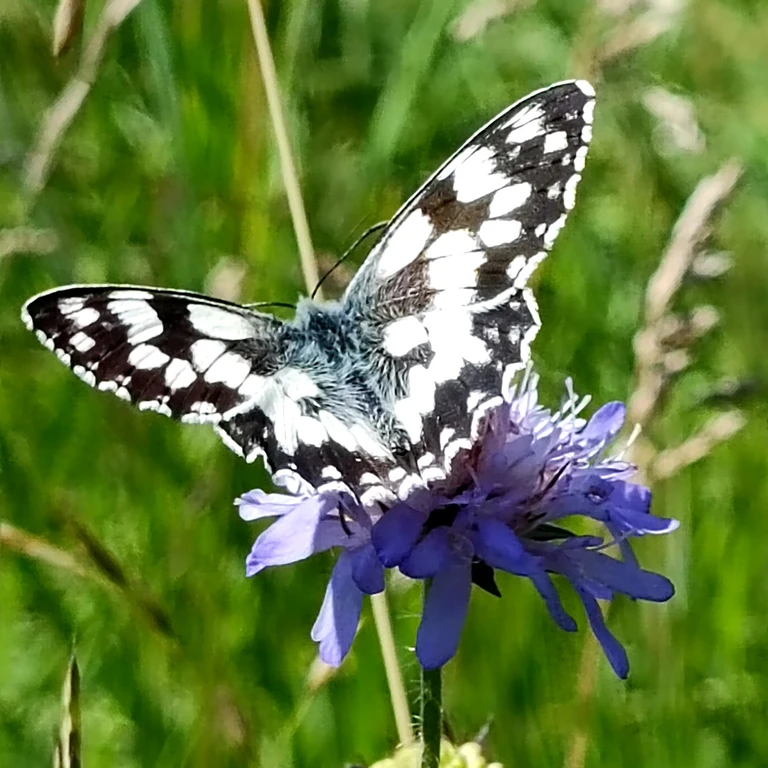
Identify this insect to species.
Melanargia galathea
